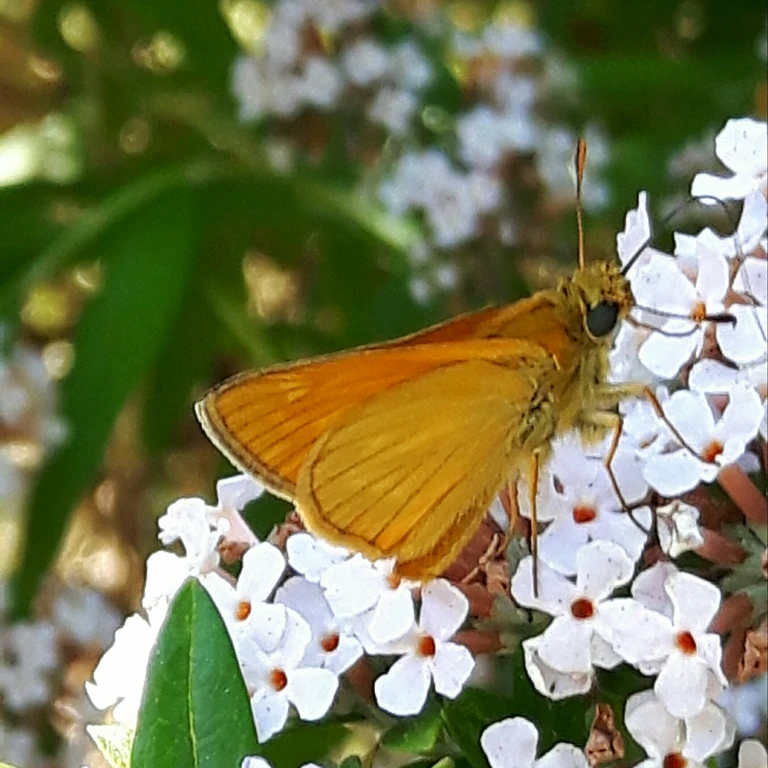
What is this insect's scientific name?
Ochlodes sylvanus (also Ochlodes venata)
